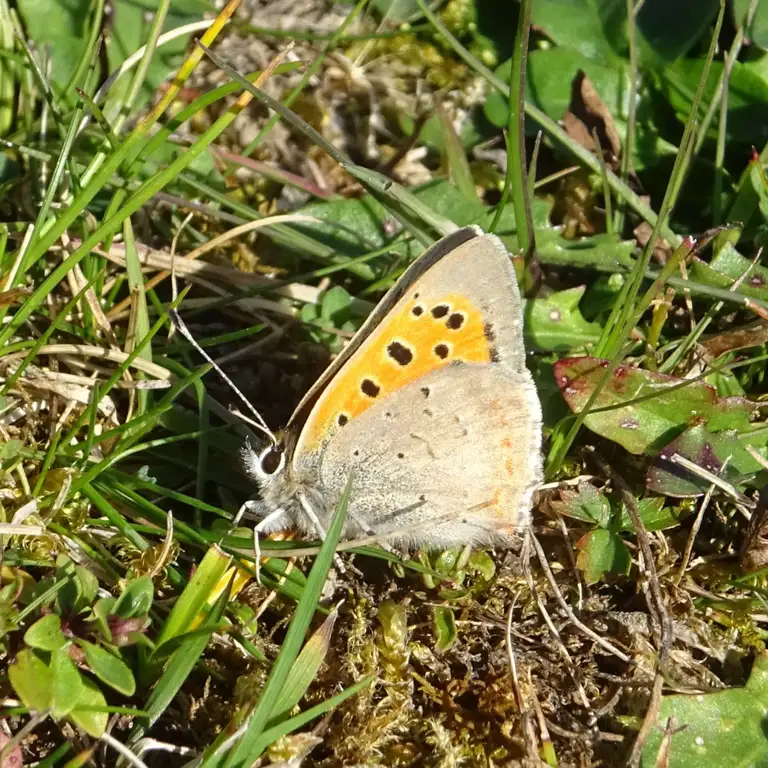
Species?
Lycaena phlaeas
